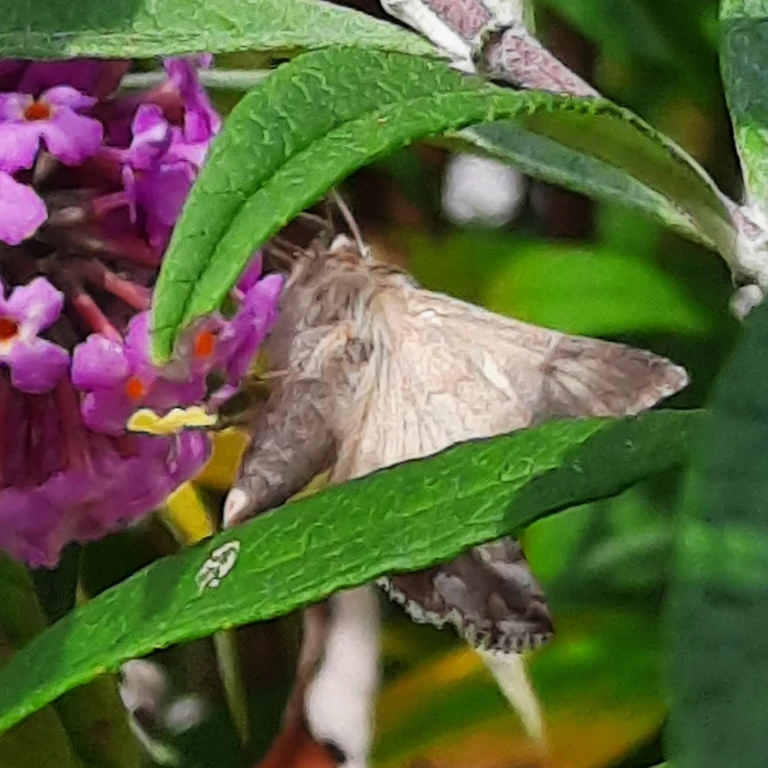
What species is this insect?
Autographa gamma
